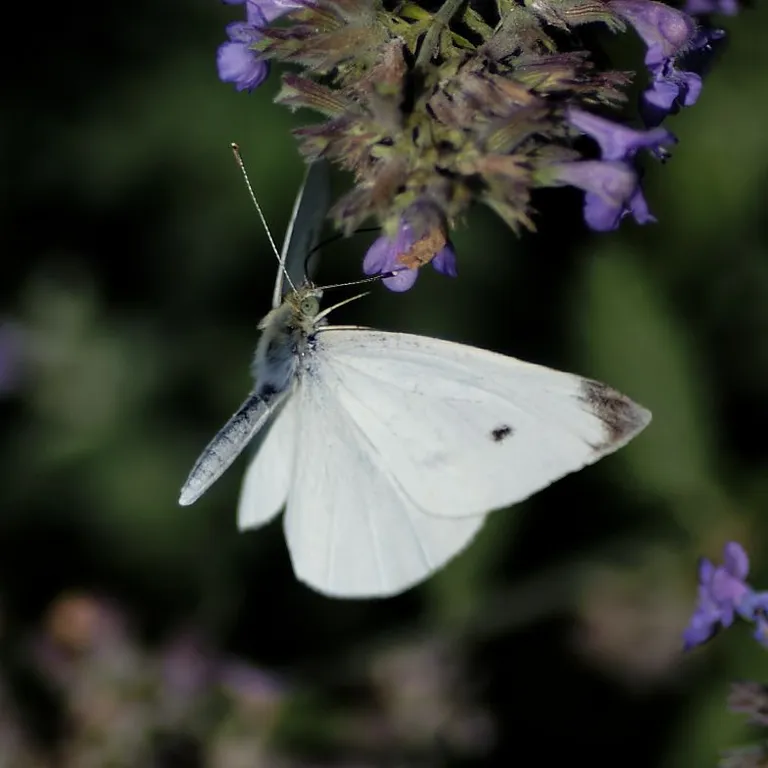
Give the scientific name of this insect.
Pieris rapae
